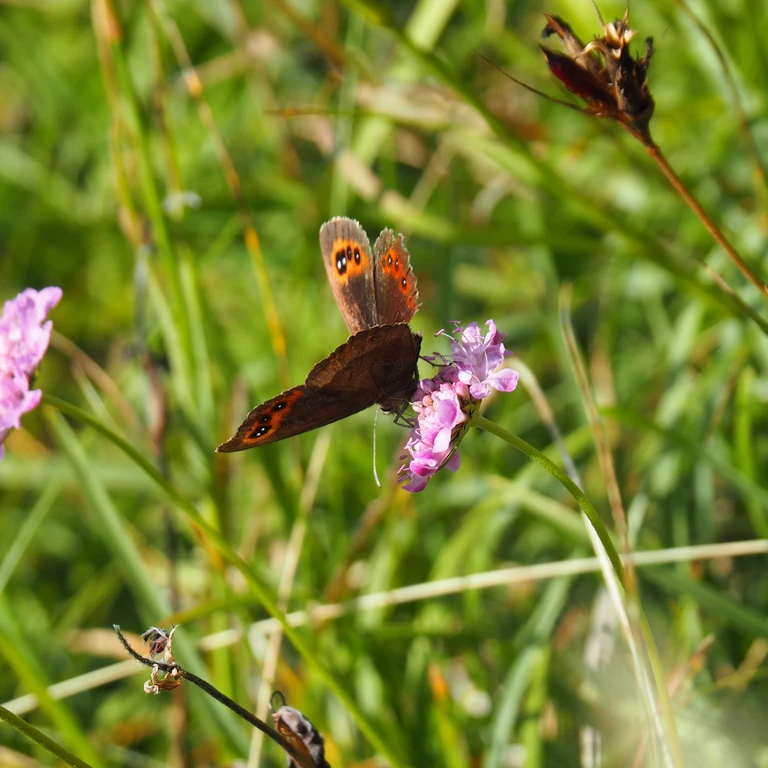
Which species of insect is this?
Erebia aethiops
